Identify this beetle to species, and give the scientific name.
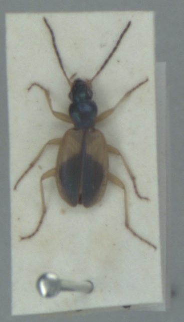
Anchomenus dorsalis
